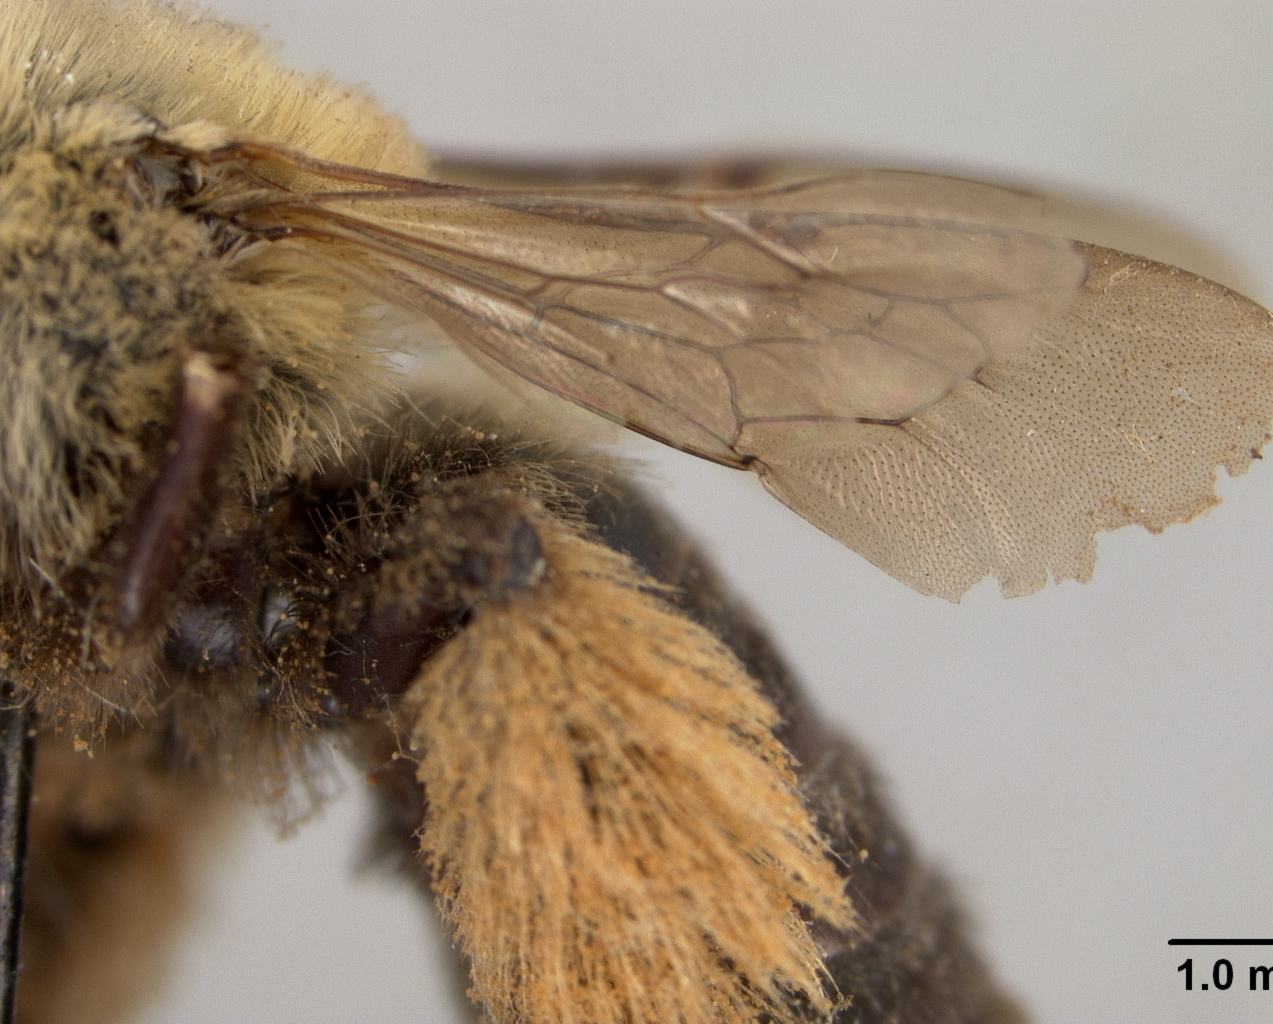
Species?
Melissodes bidentis
